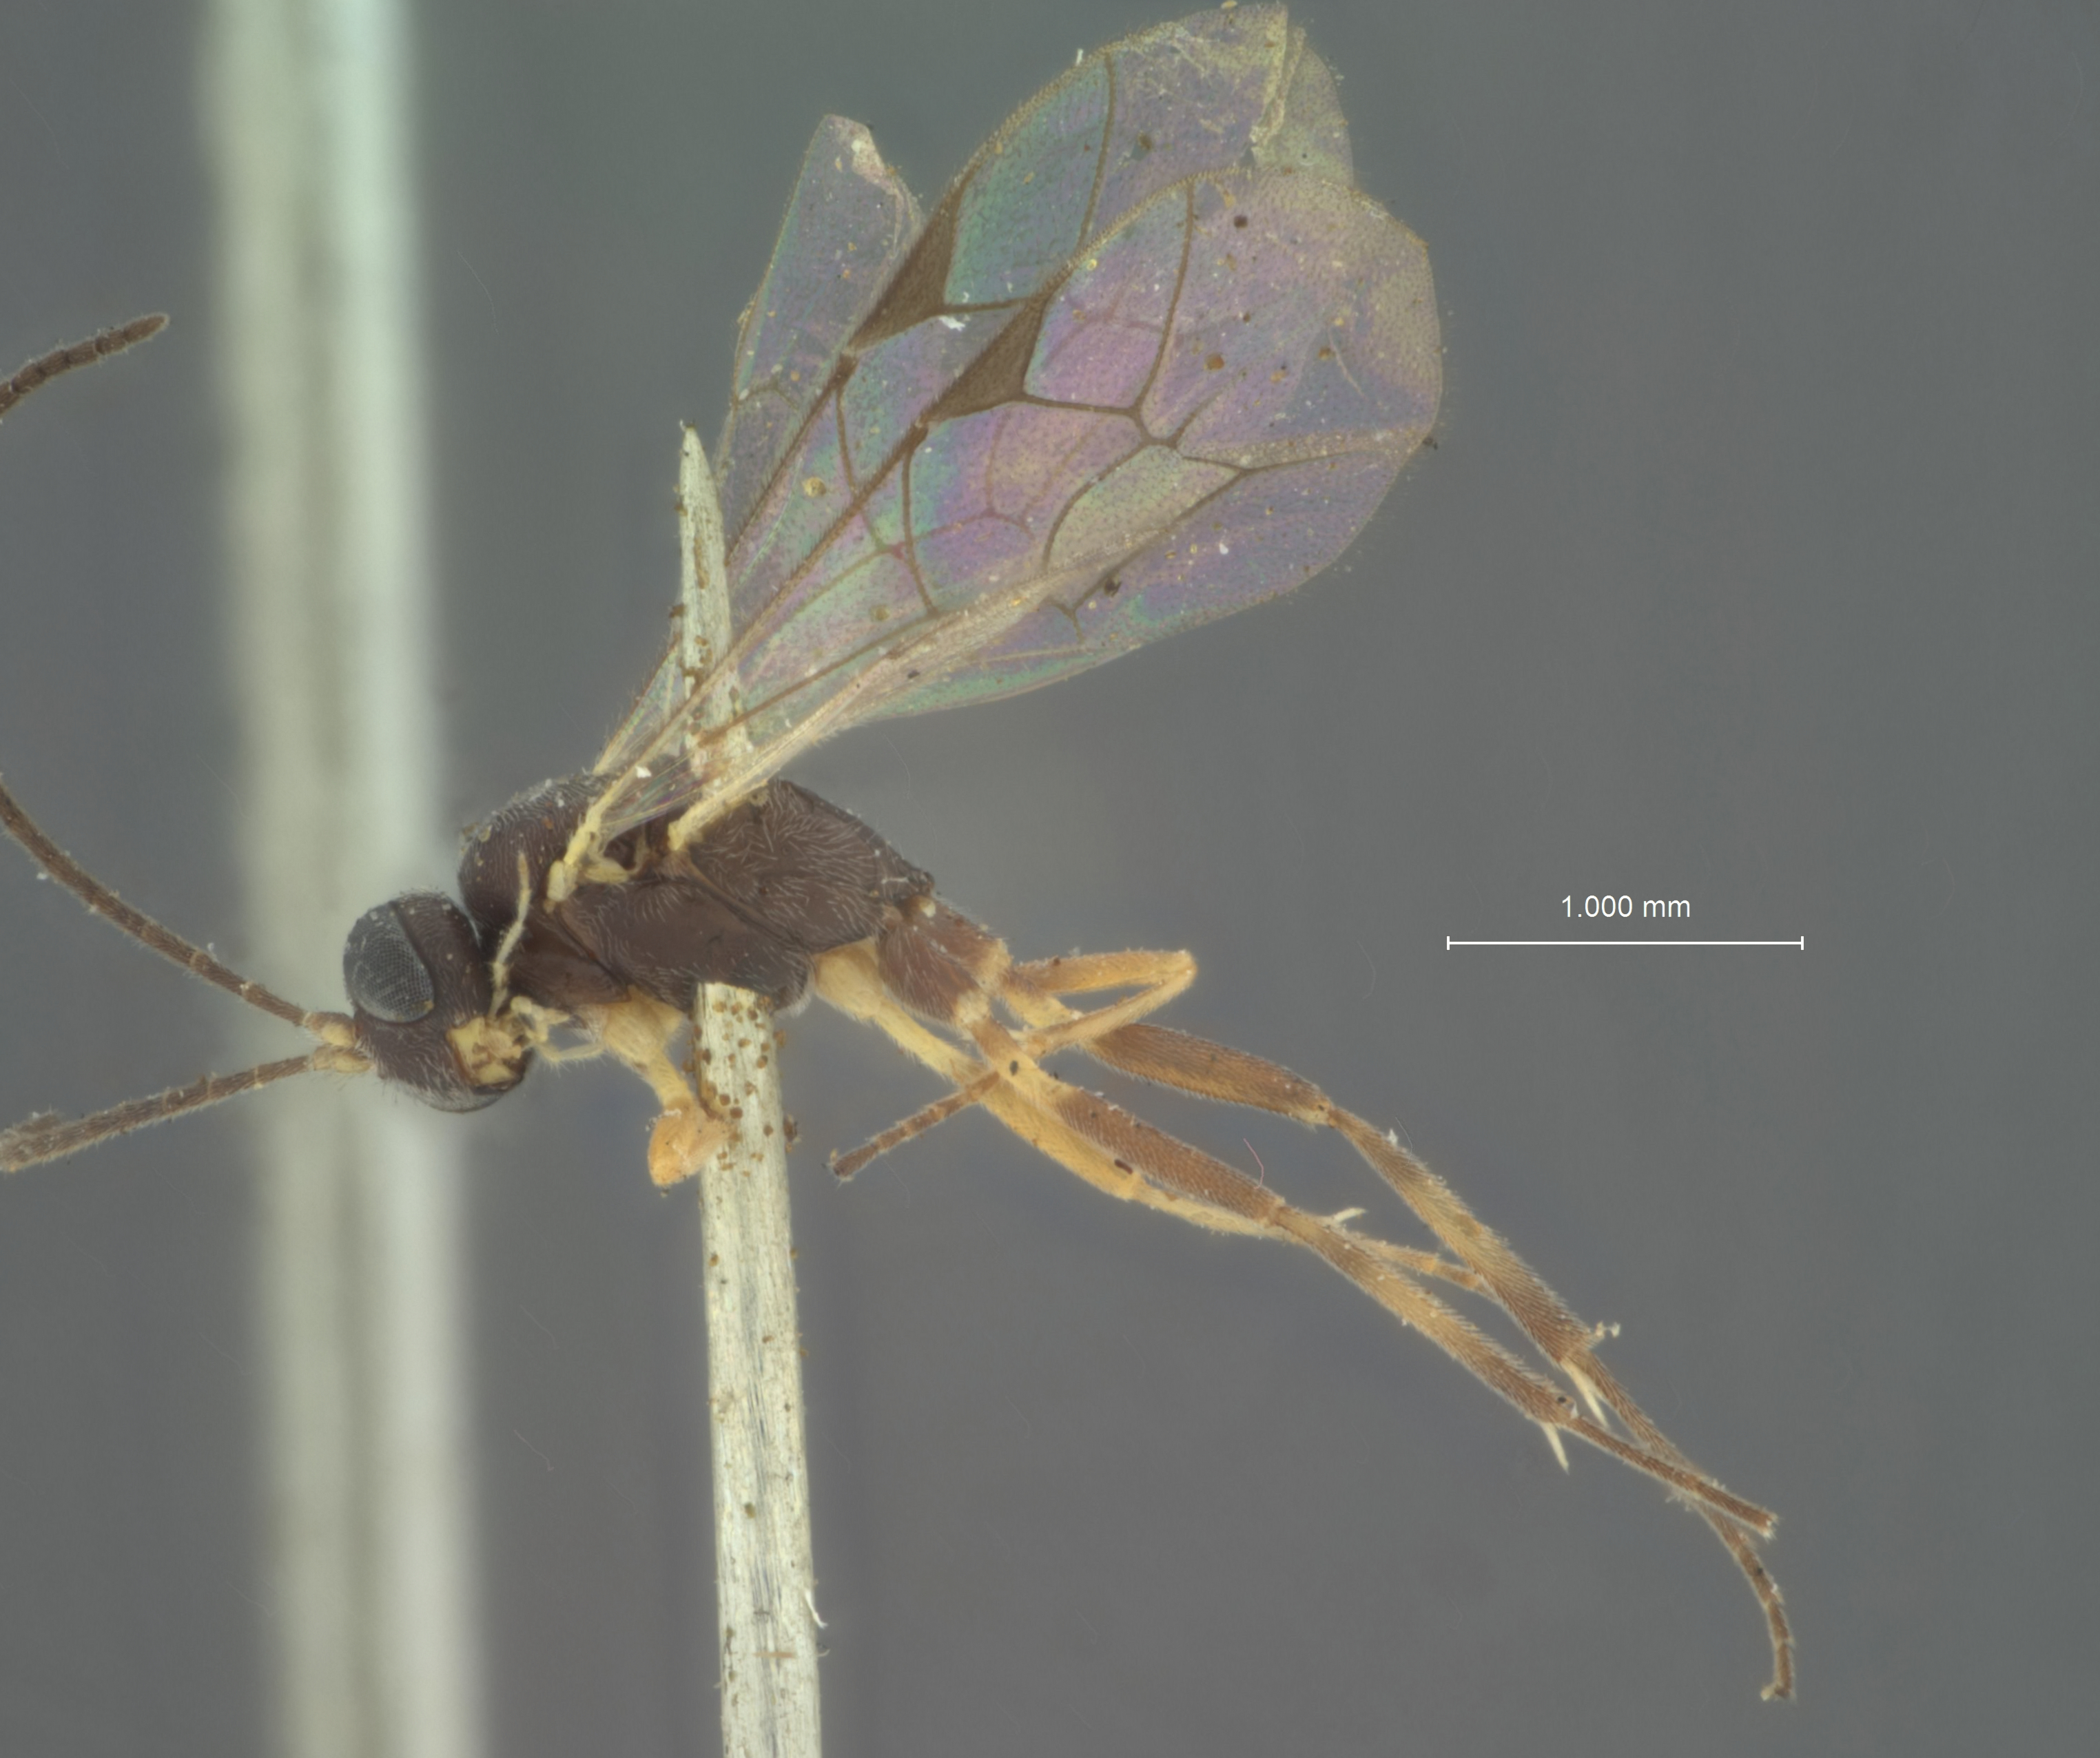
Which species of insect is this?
Phaedroctonus minutus
